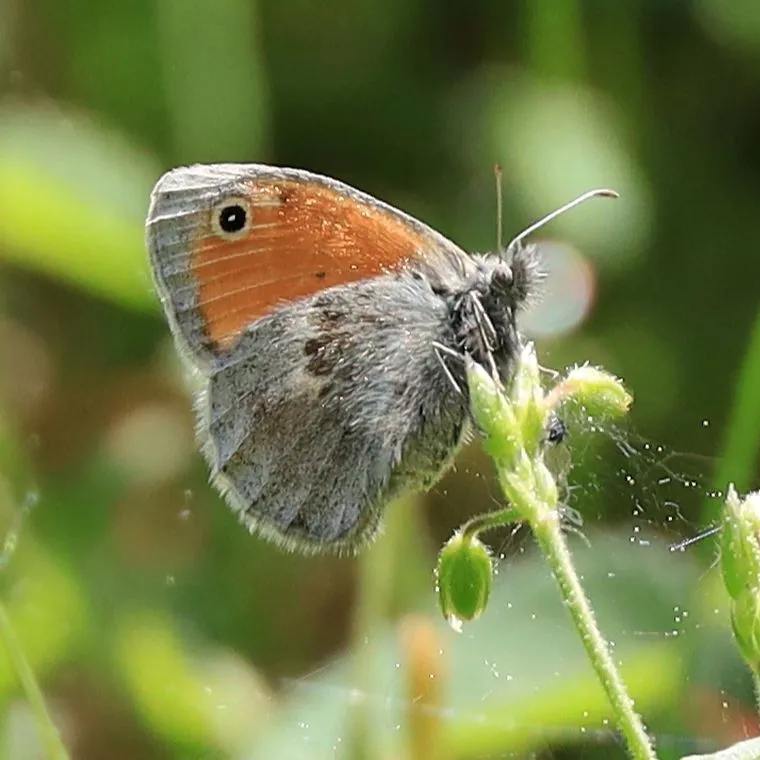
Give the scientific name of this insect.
Coenonympha pamphilus
